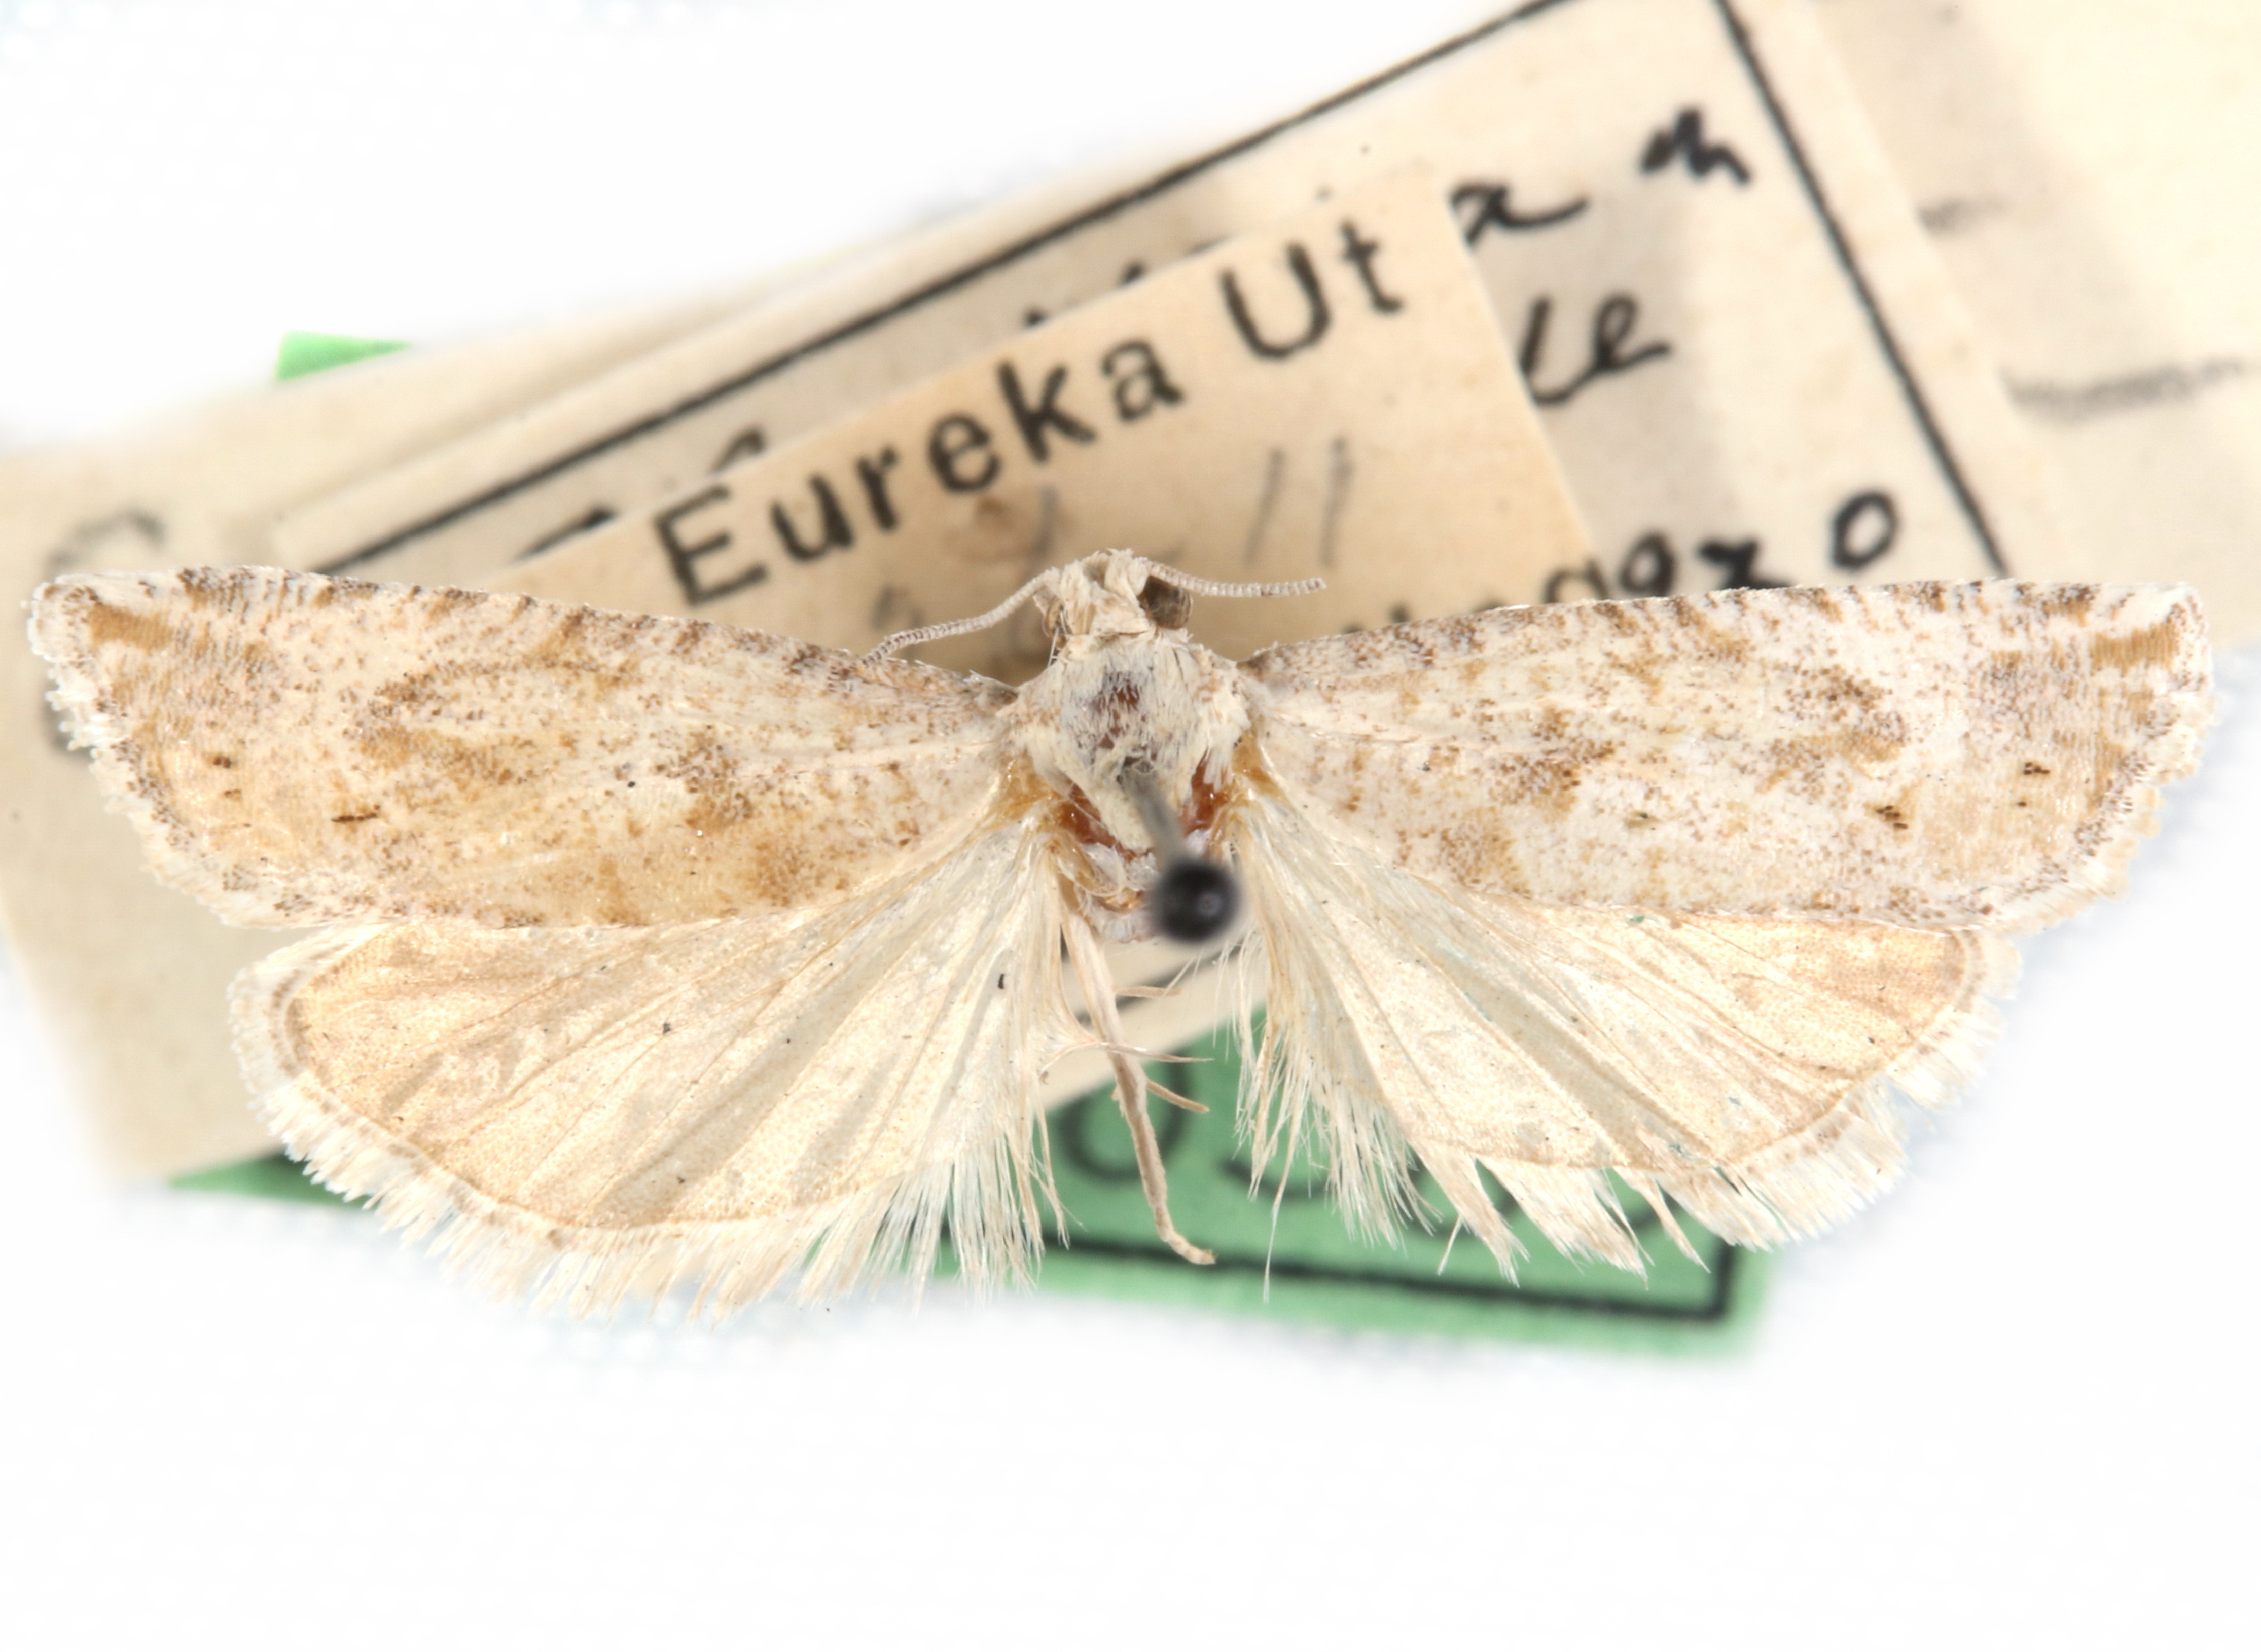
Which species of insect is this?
Pelochrista larana
